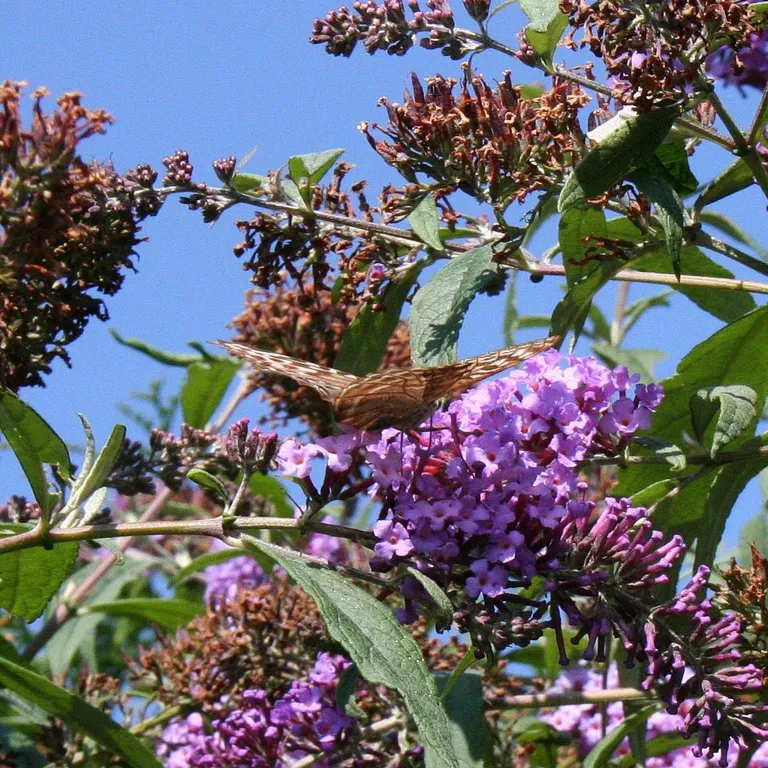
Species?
Argynnis paphia
